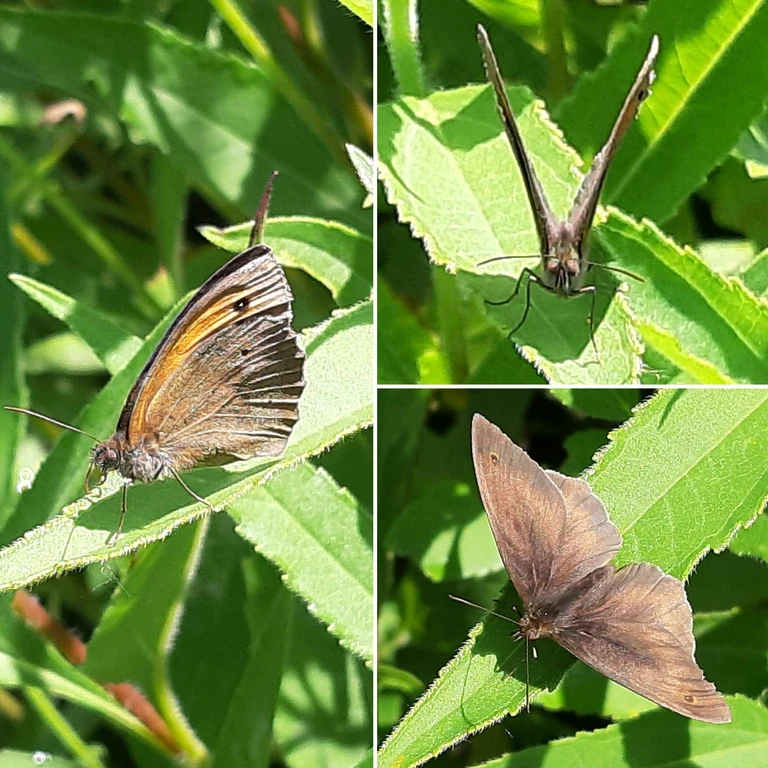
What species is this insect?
Maniola jurtina
